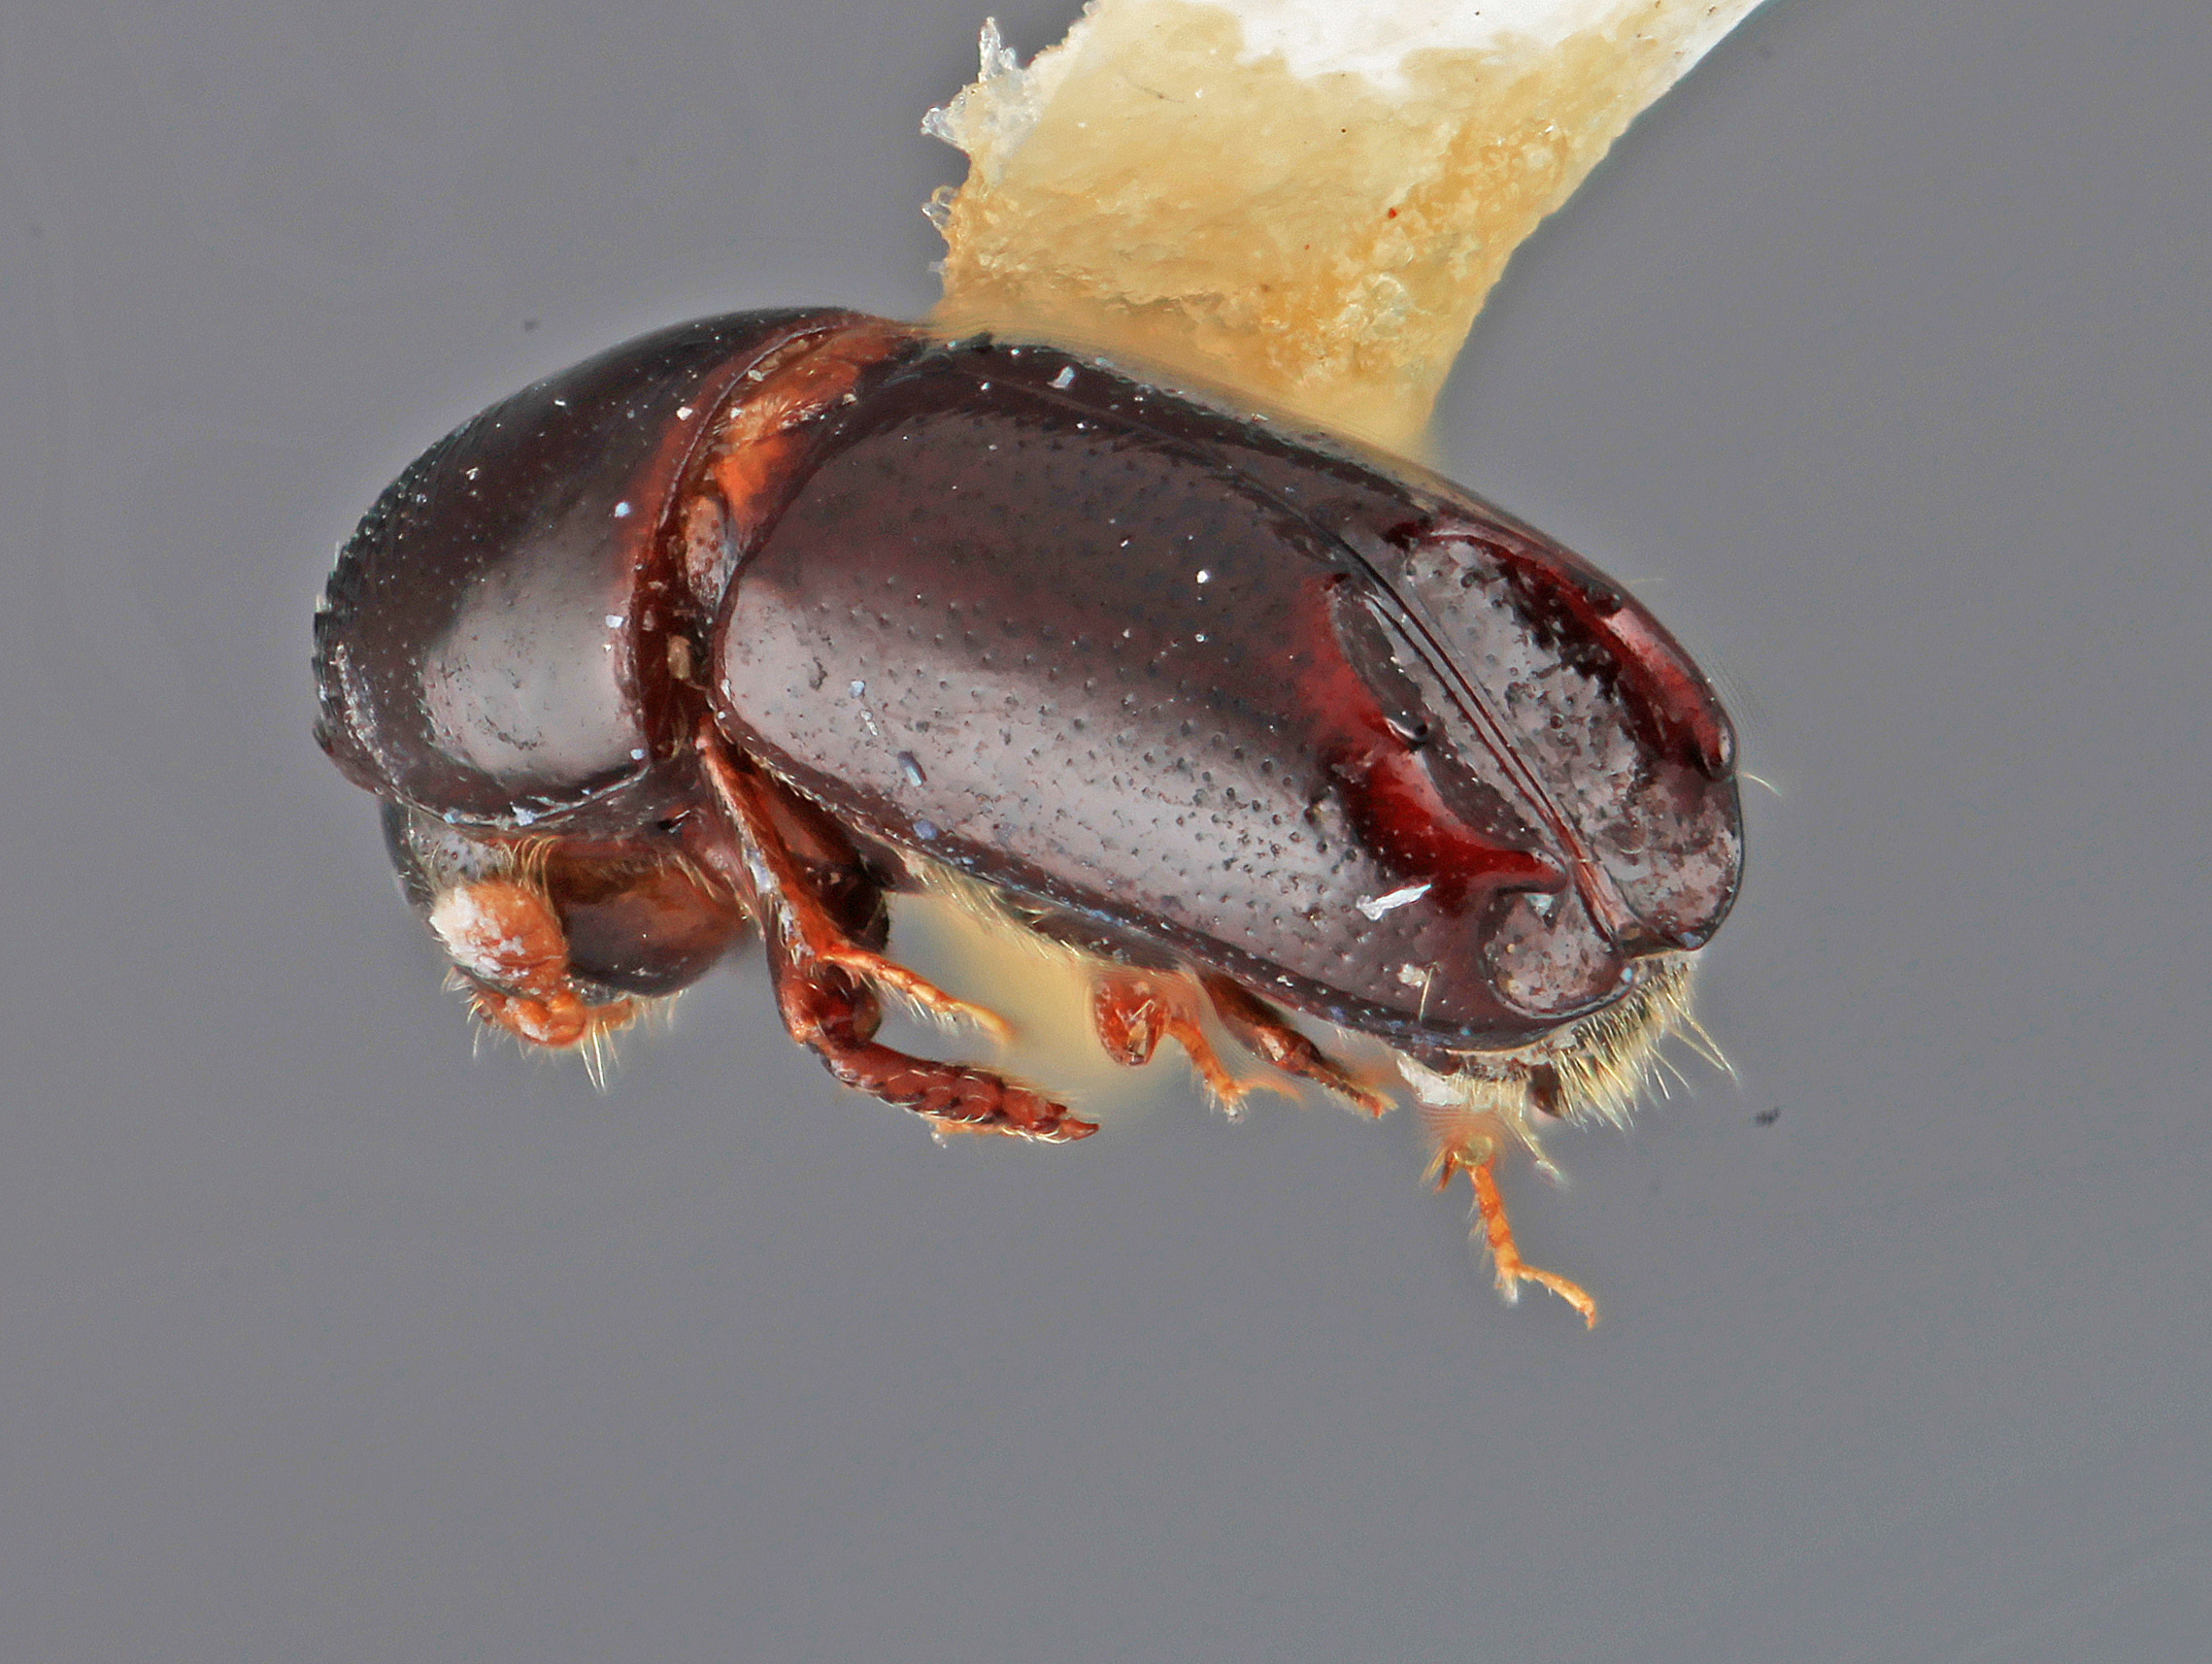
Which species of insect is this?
Tricolus scitulus
